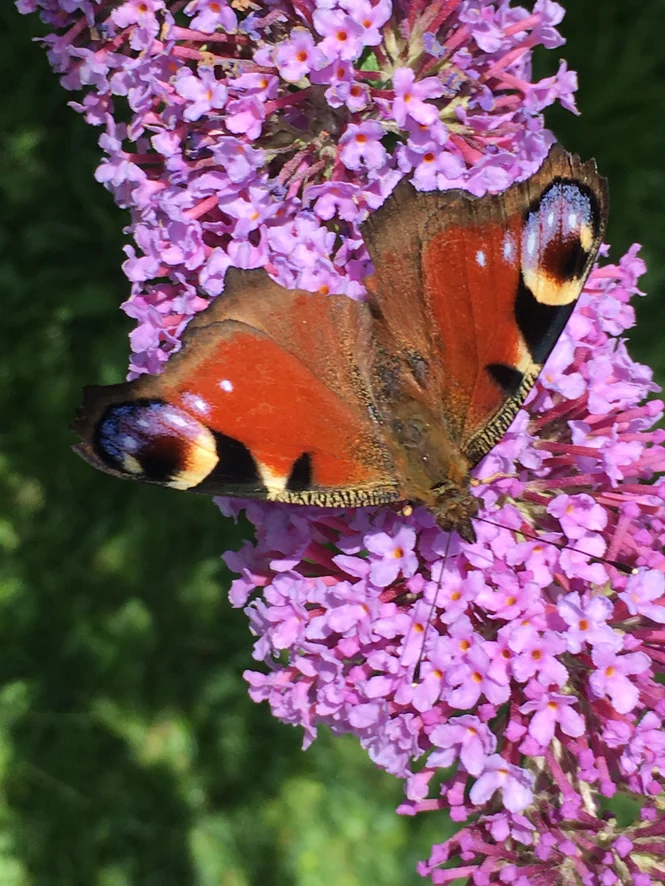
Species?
Aglais io
